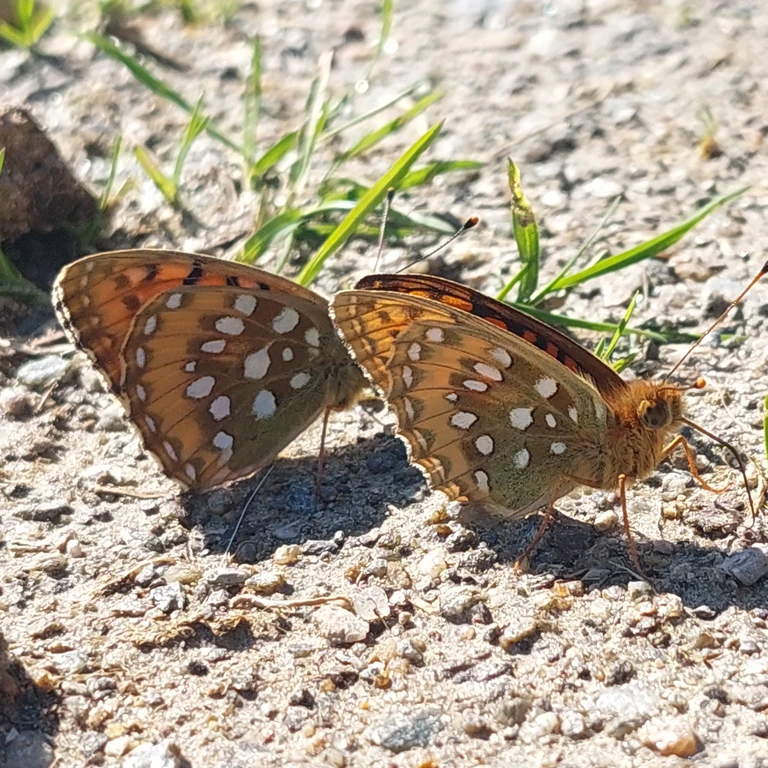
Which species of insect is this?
Speyeria aglaja
